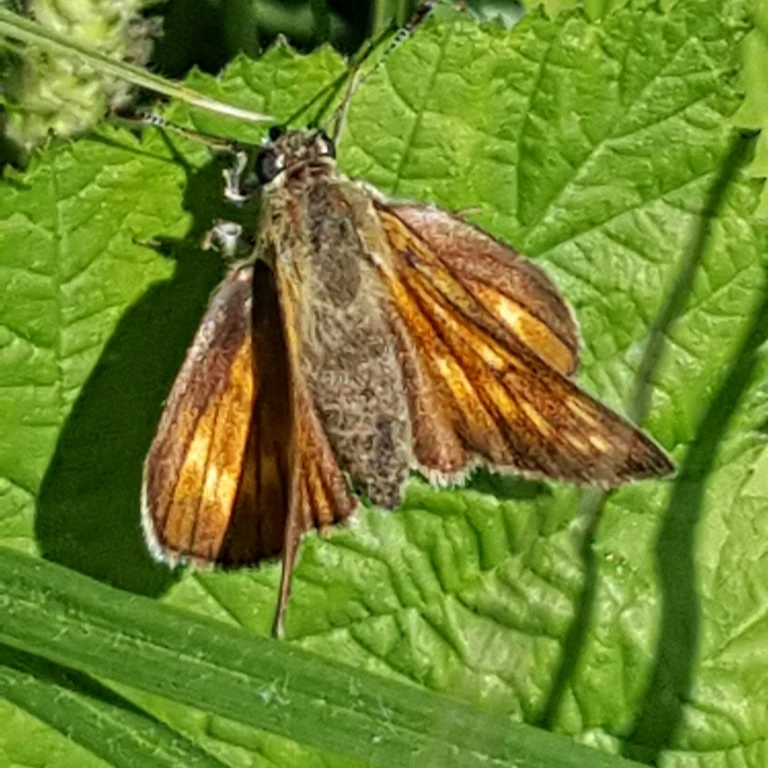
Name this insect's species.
Ochlodes sylvanus (also Ochlodes venata)
